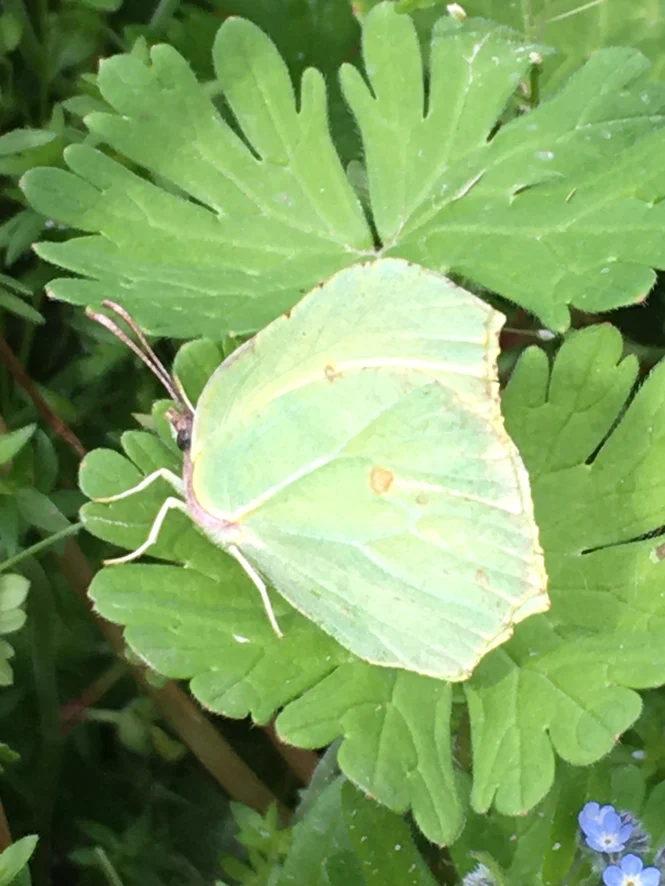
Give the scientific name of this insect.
Gonepteryx rhamni
